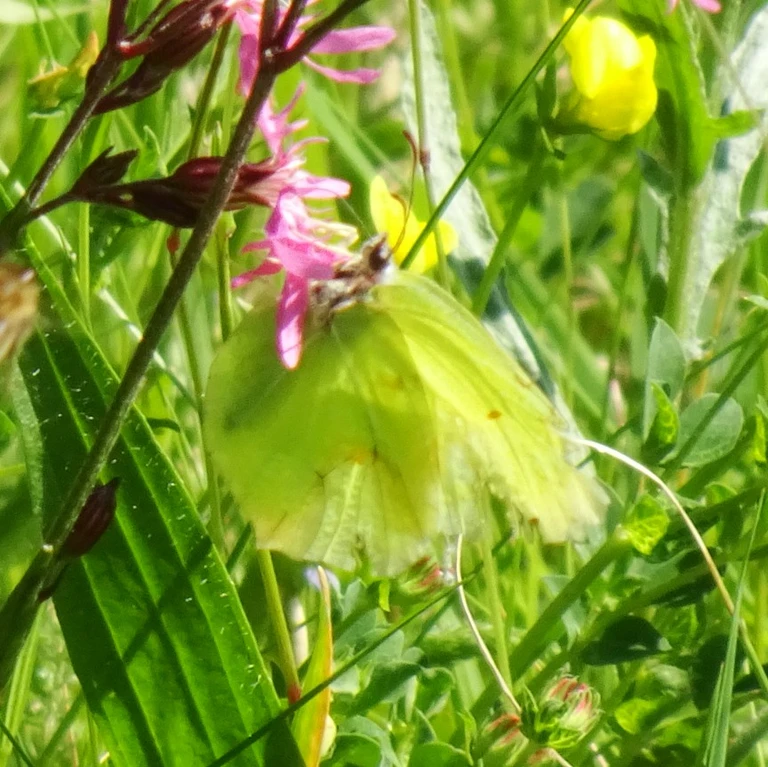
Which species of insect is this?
Gonepteryx rhamni
